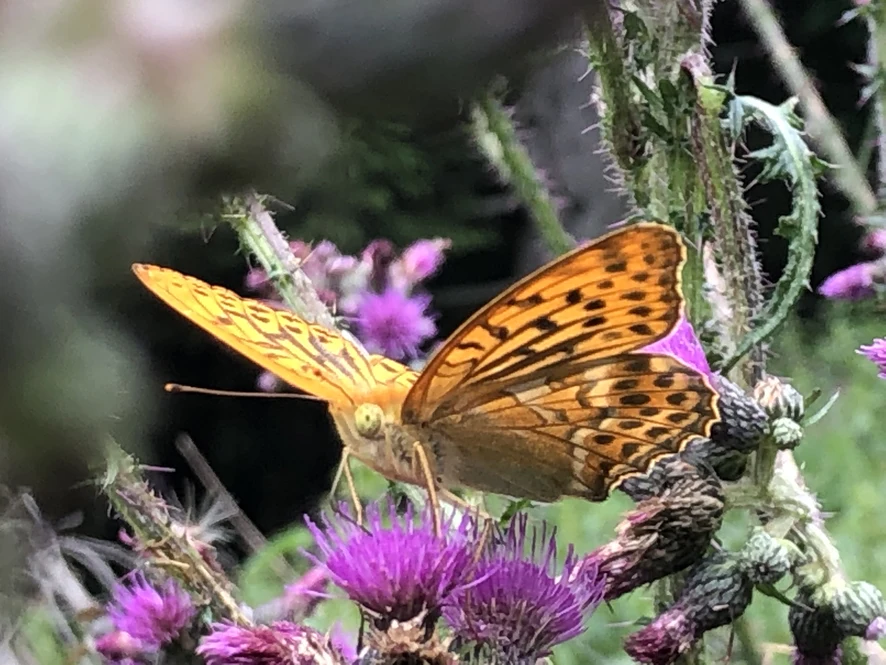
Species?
Argynnis paphia
